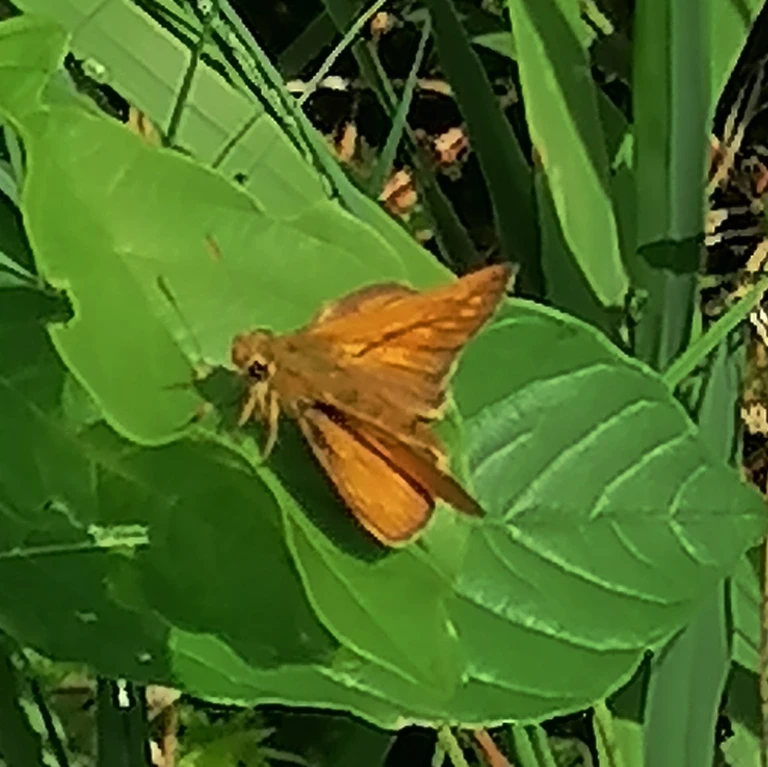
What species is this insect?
Ochlodes sylvanus (also Ochlodes venata)
